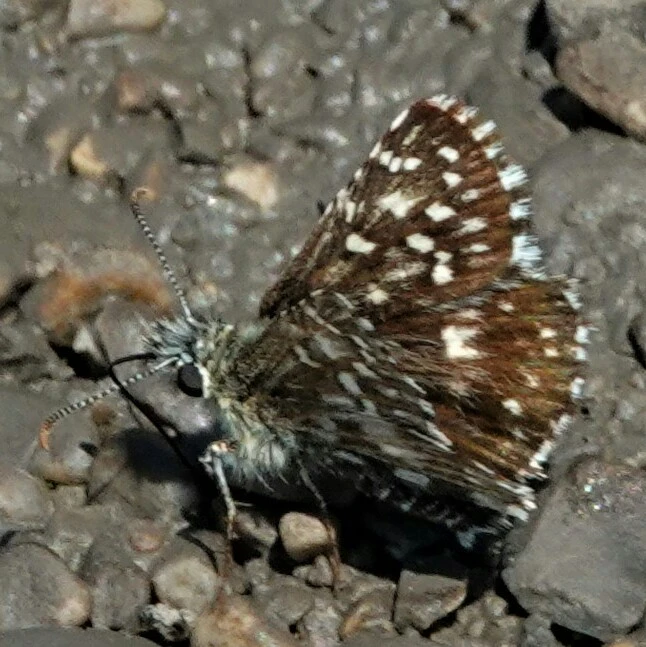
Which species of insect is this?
Pyrgus malvae
